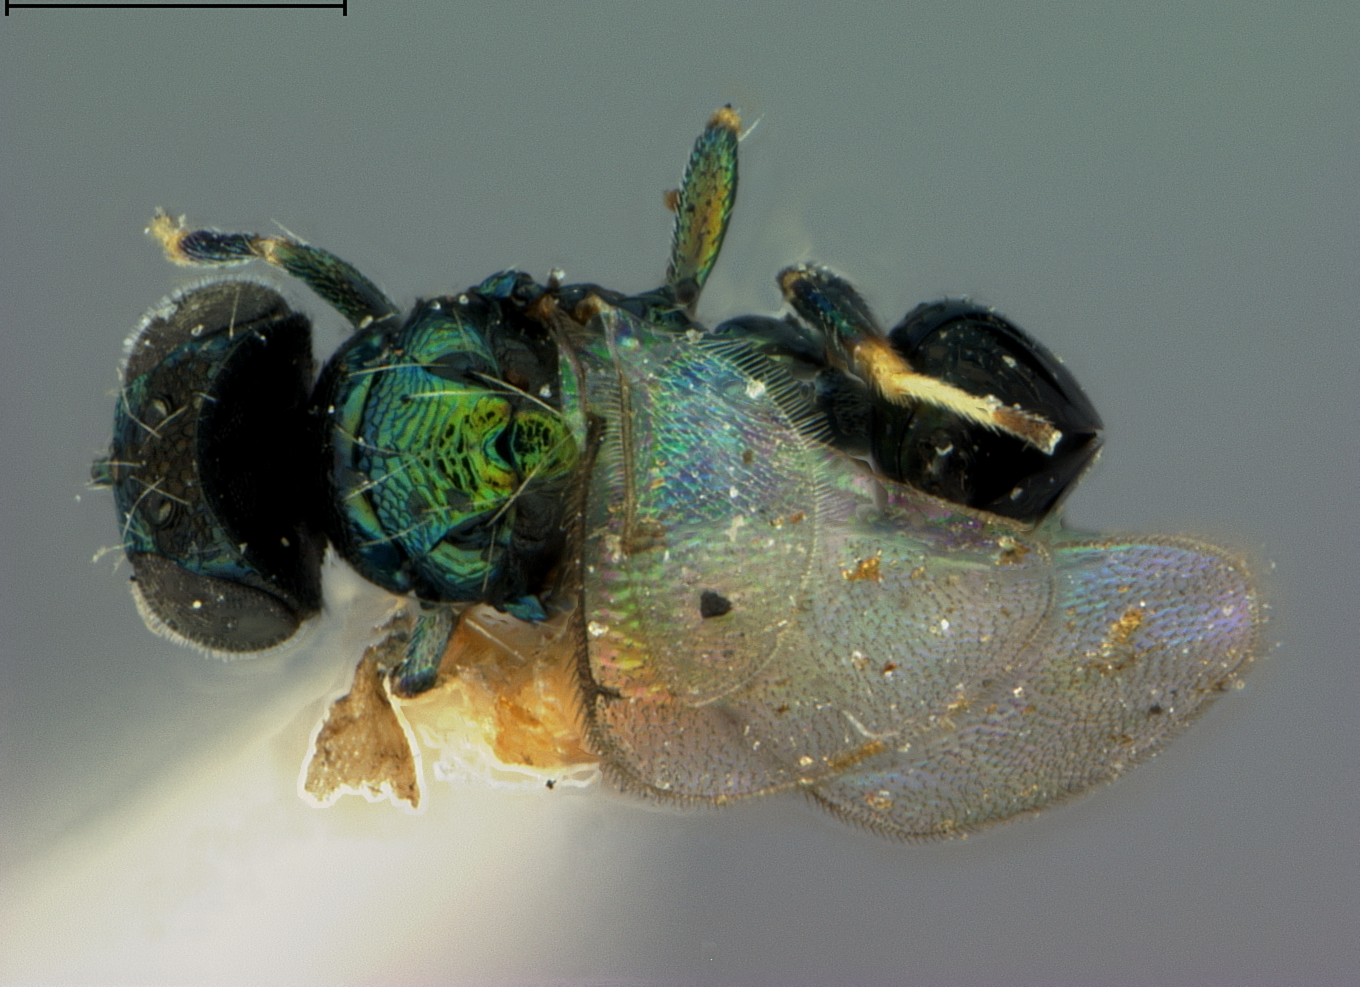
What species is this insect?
Pleurotropis atamiensis
